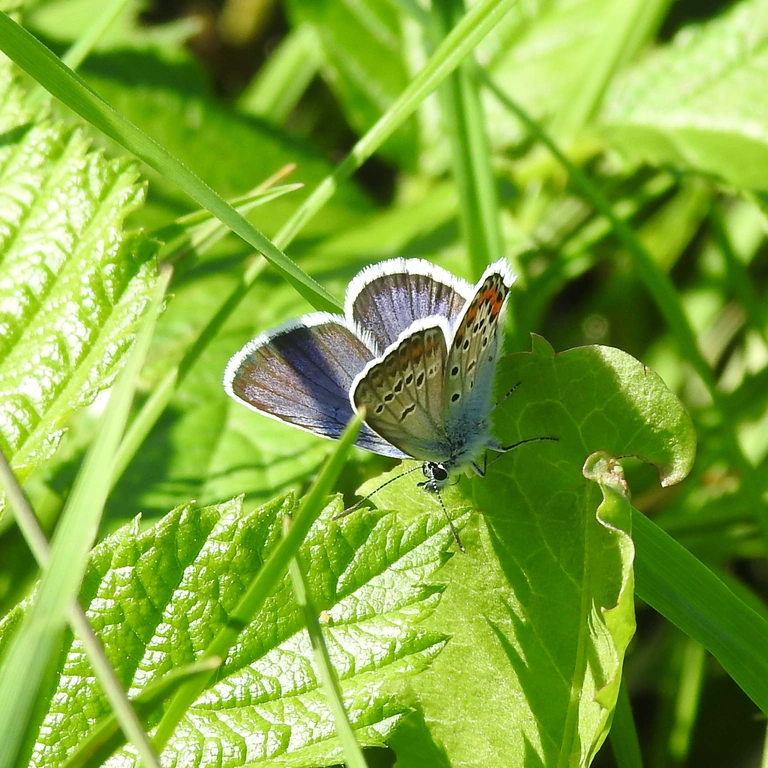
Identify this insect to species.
Plebejus argus
